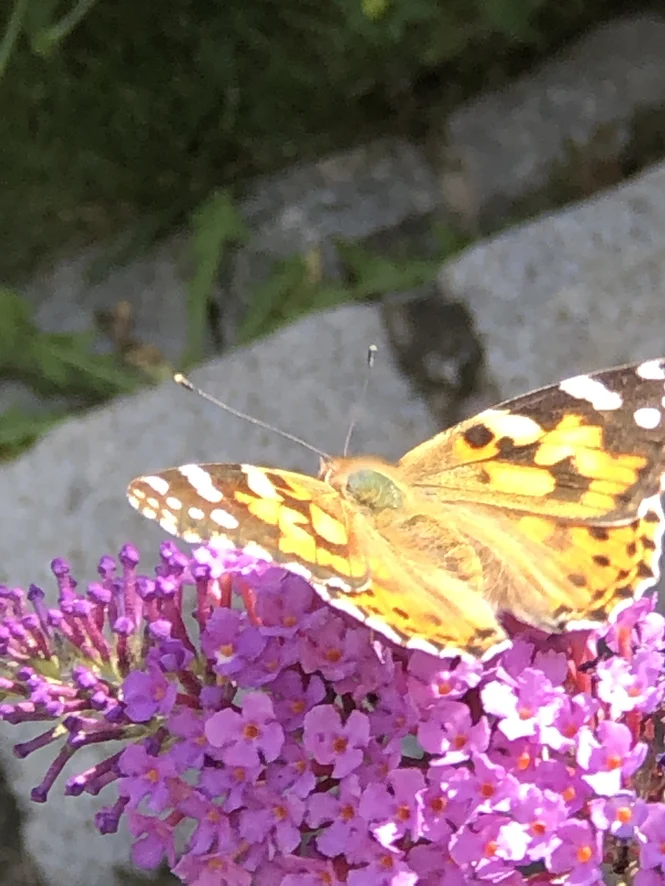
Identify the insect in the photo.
Vanessa cardui
